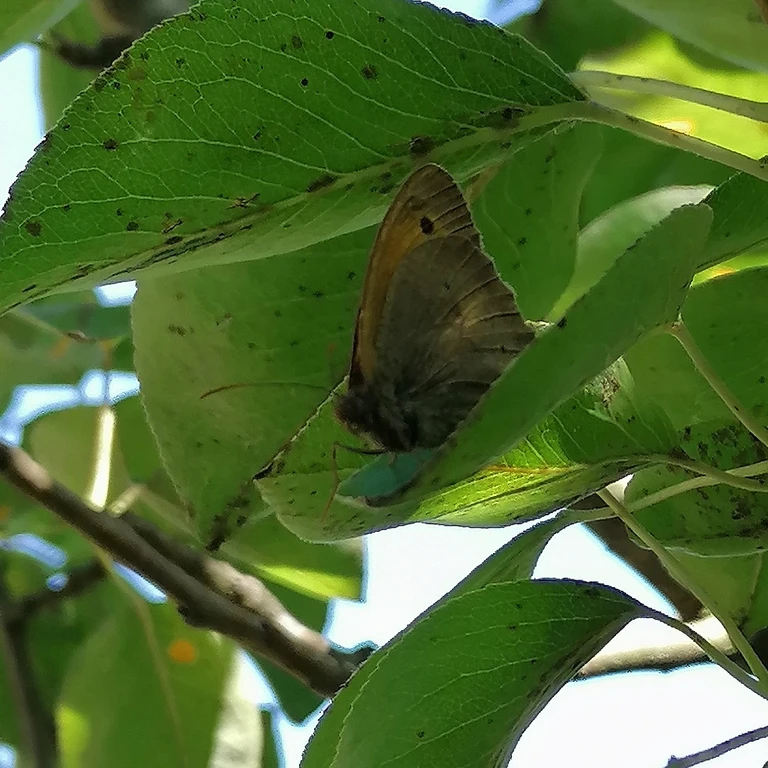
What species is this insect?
Maniola jurtina
